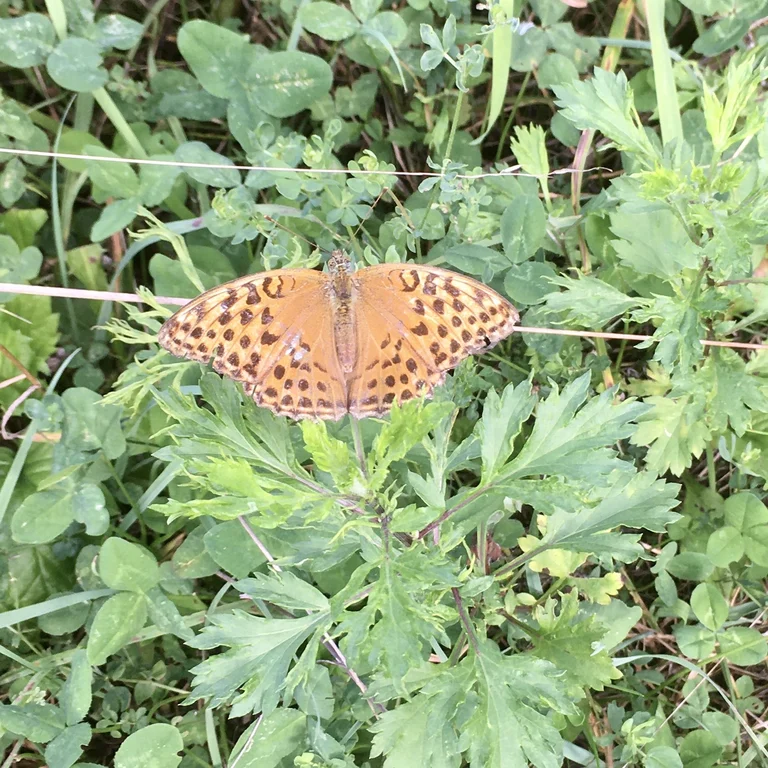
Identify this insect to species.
Argynnis paphia
